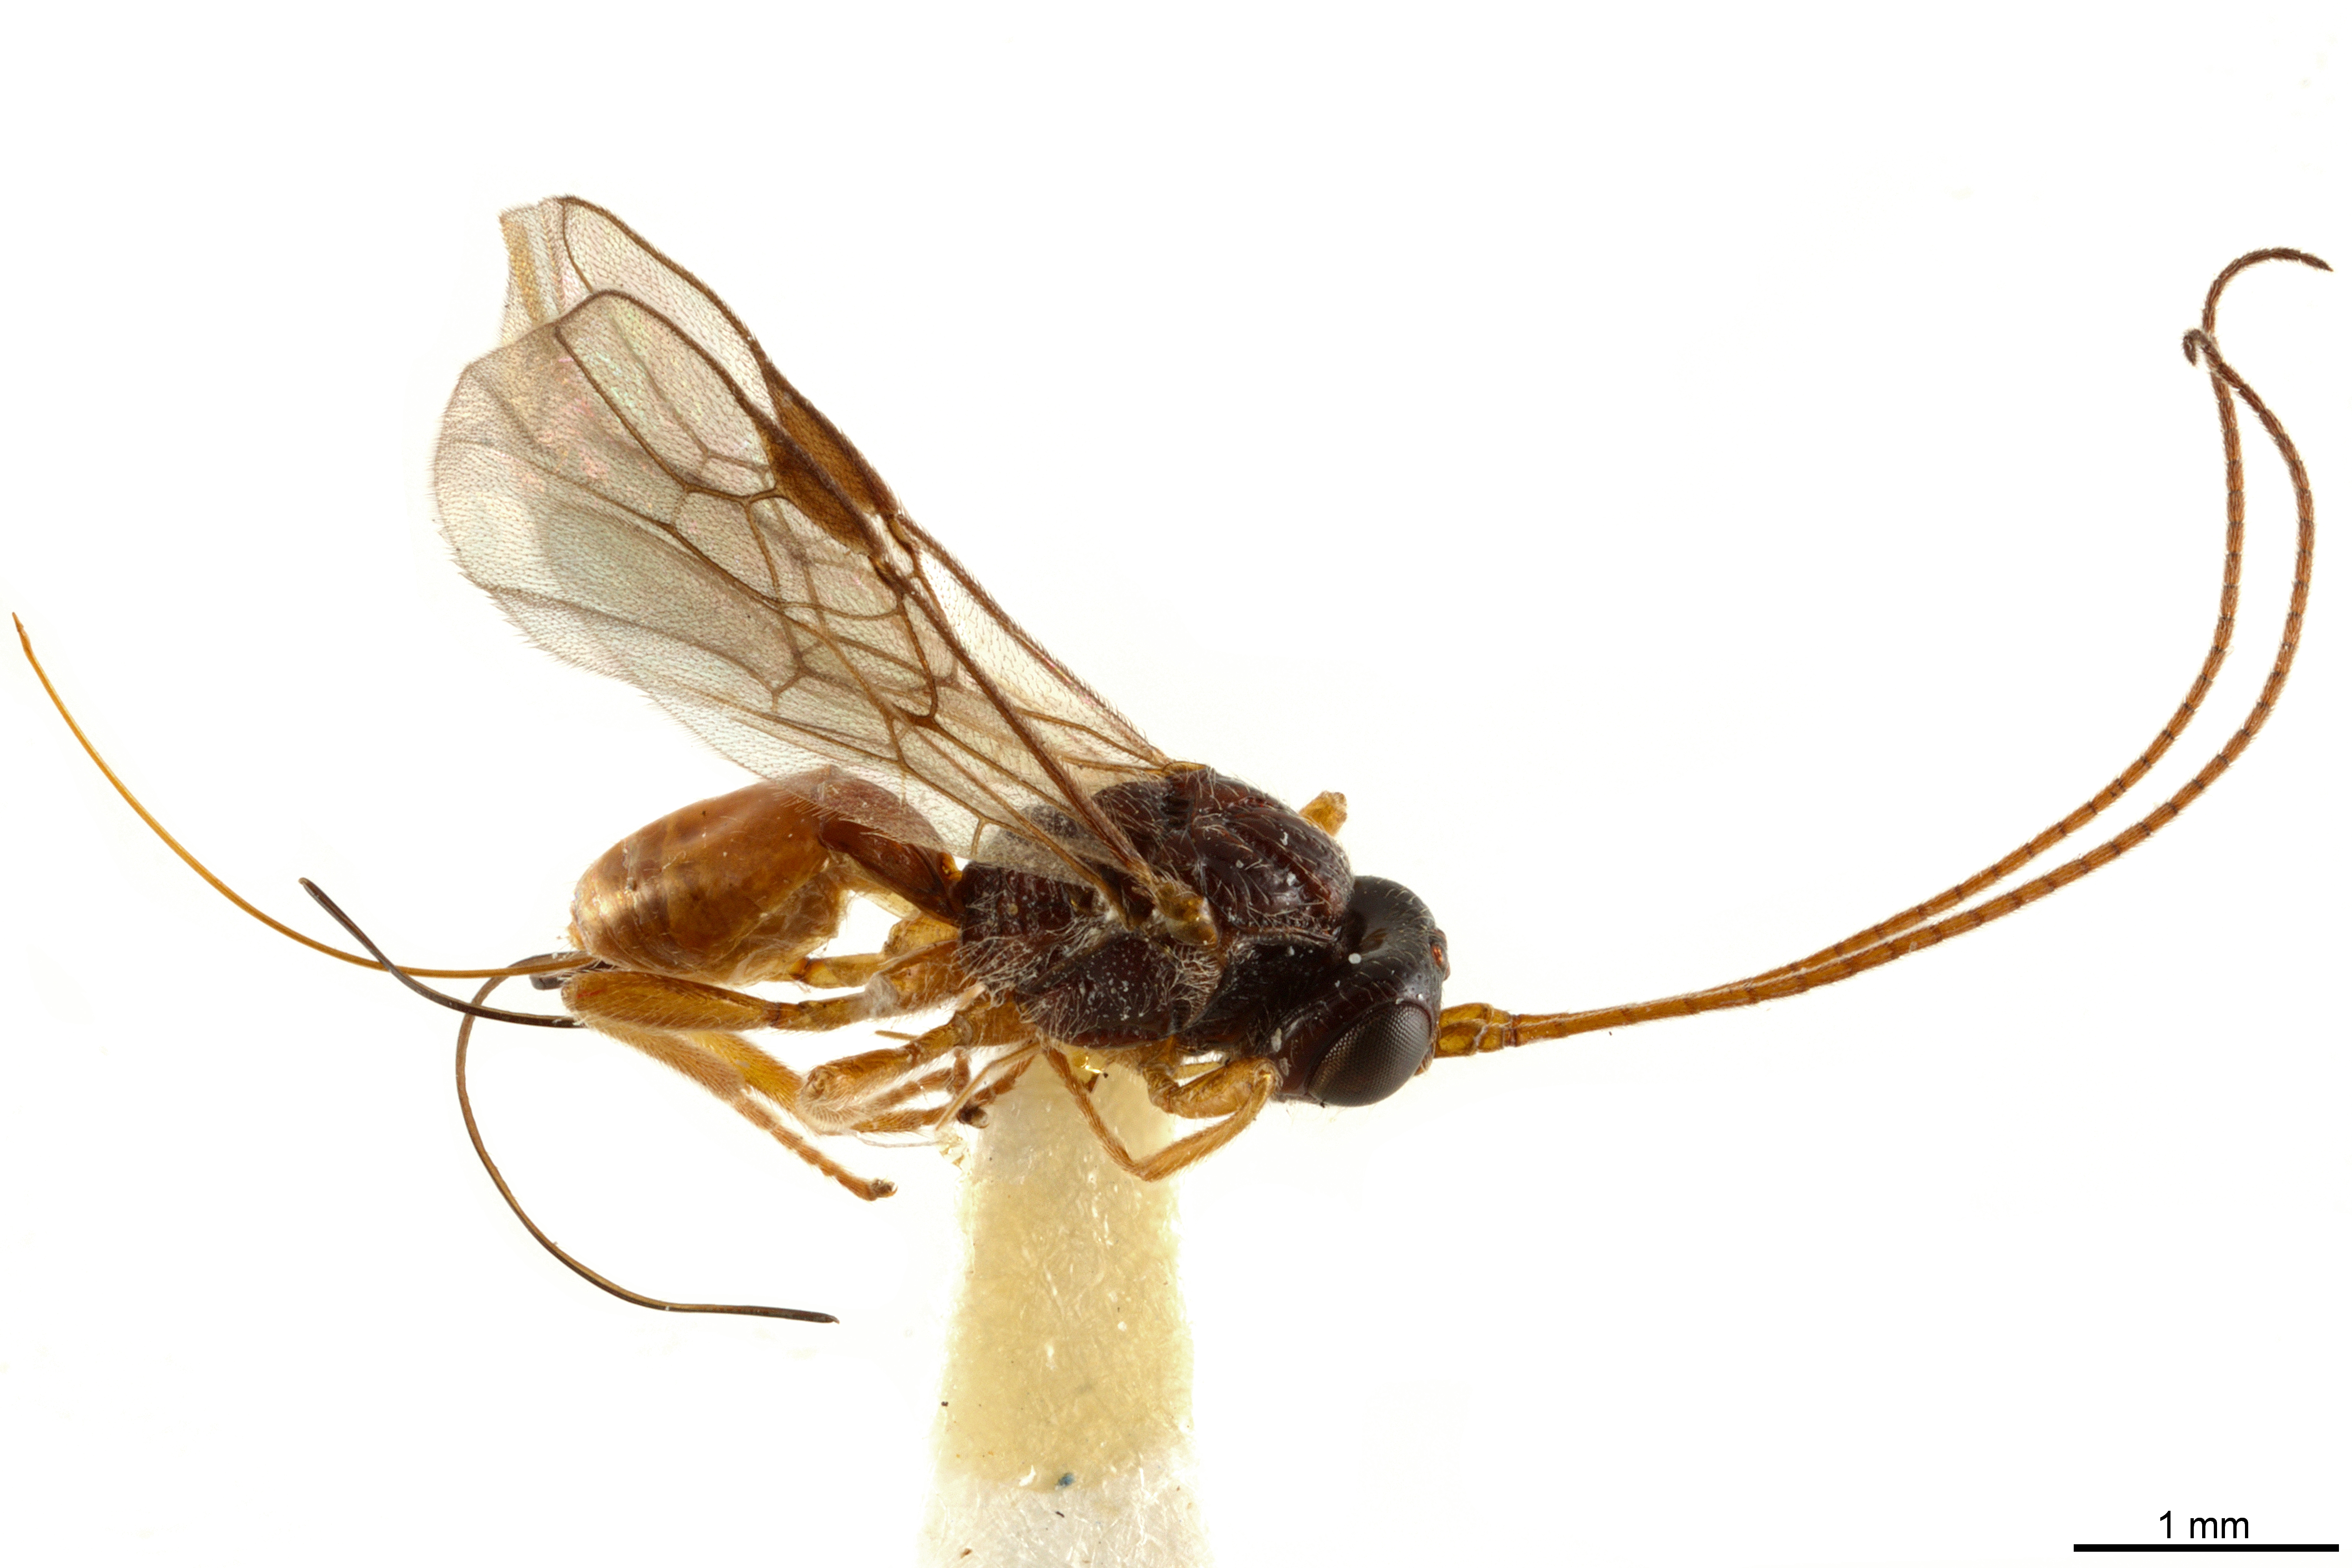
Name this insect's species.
Fopius caudatus
